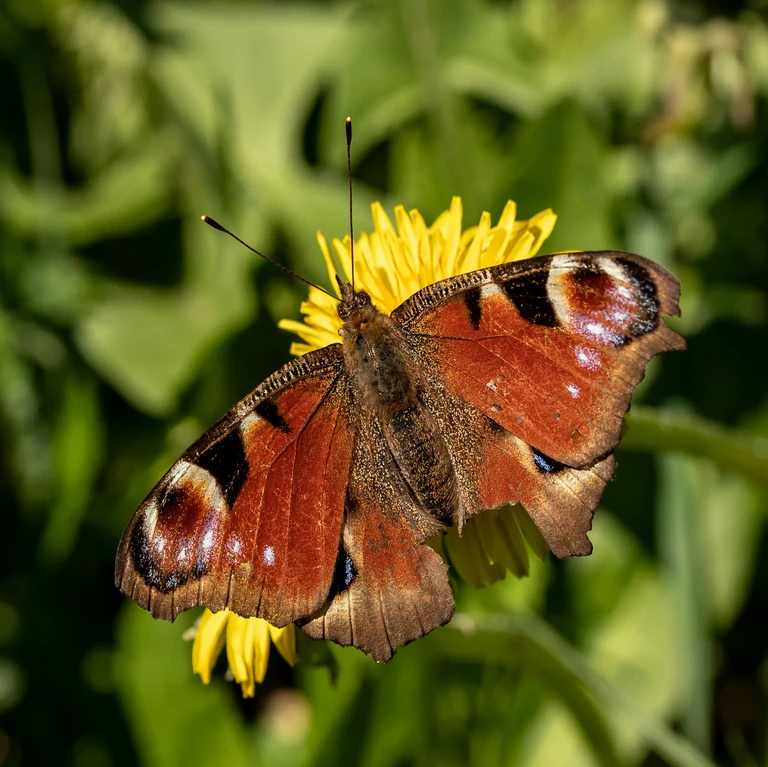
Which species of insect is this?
Aglais io
